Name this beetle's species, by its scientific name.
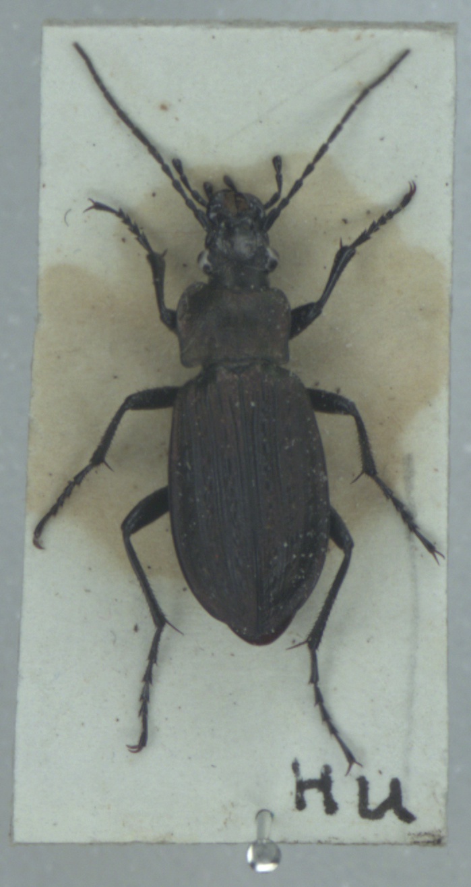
Carabus granulatus
